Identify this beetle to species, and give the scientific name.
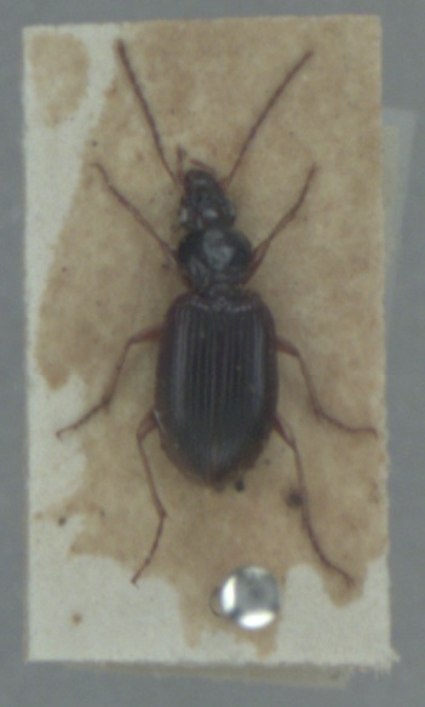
Paranchus albipes
